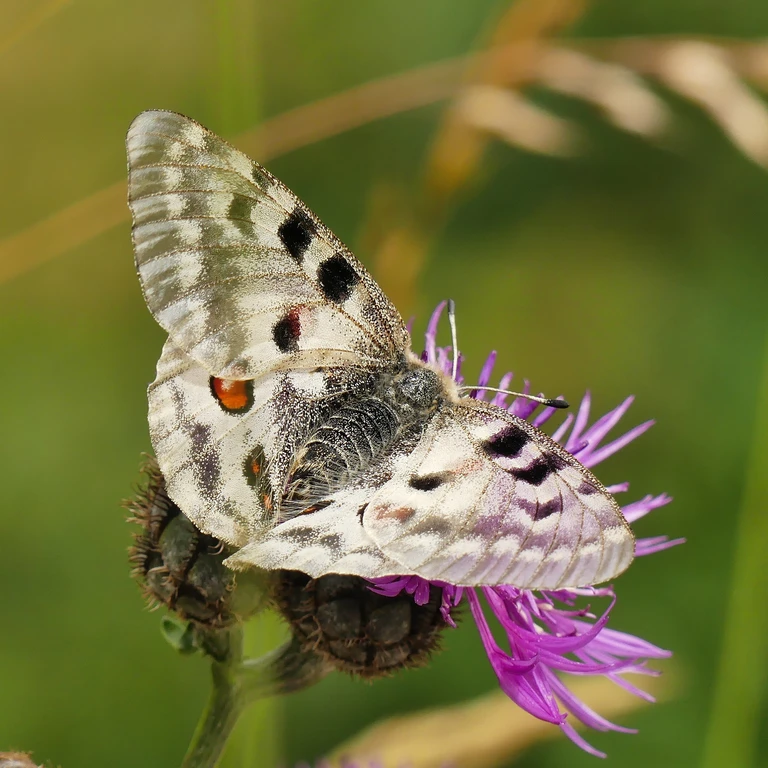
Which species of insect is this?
Parnassius apollo
